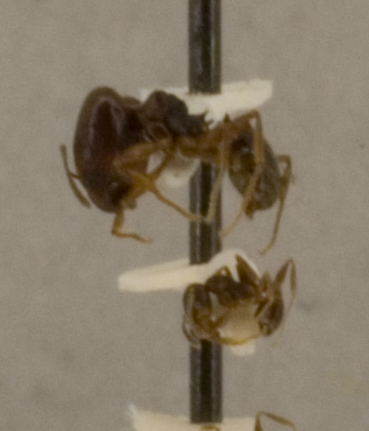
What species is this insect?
Pheidole wheelerorum
